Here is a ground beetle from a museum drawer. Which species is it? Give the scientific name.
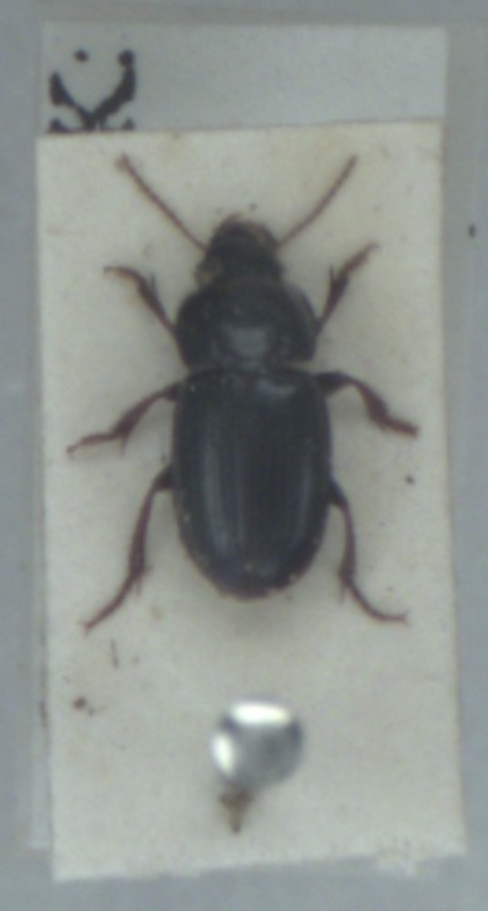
Harpalus pumilus
